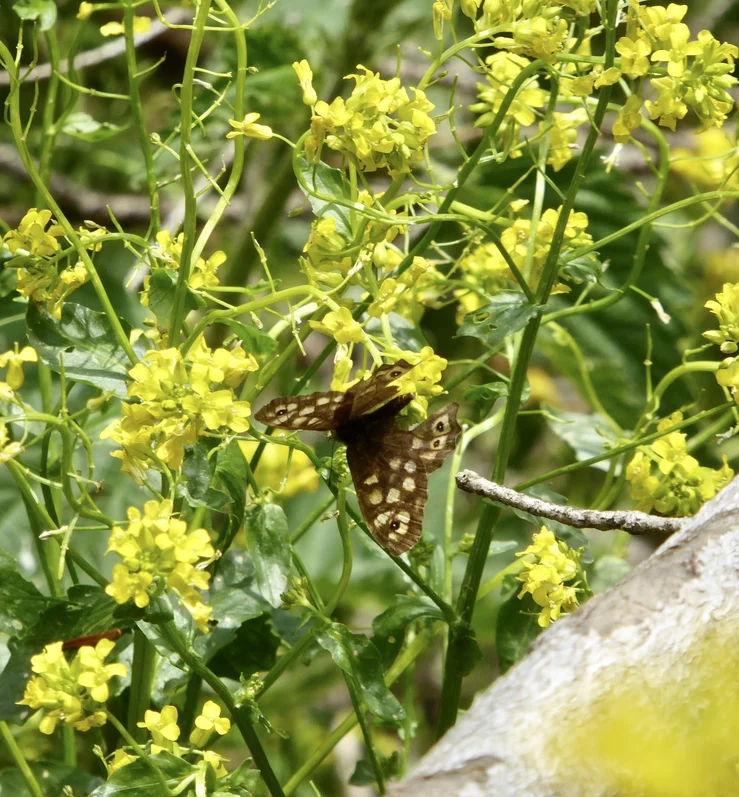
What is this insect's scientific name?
Pararge aegeria
